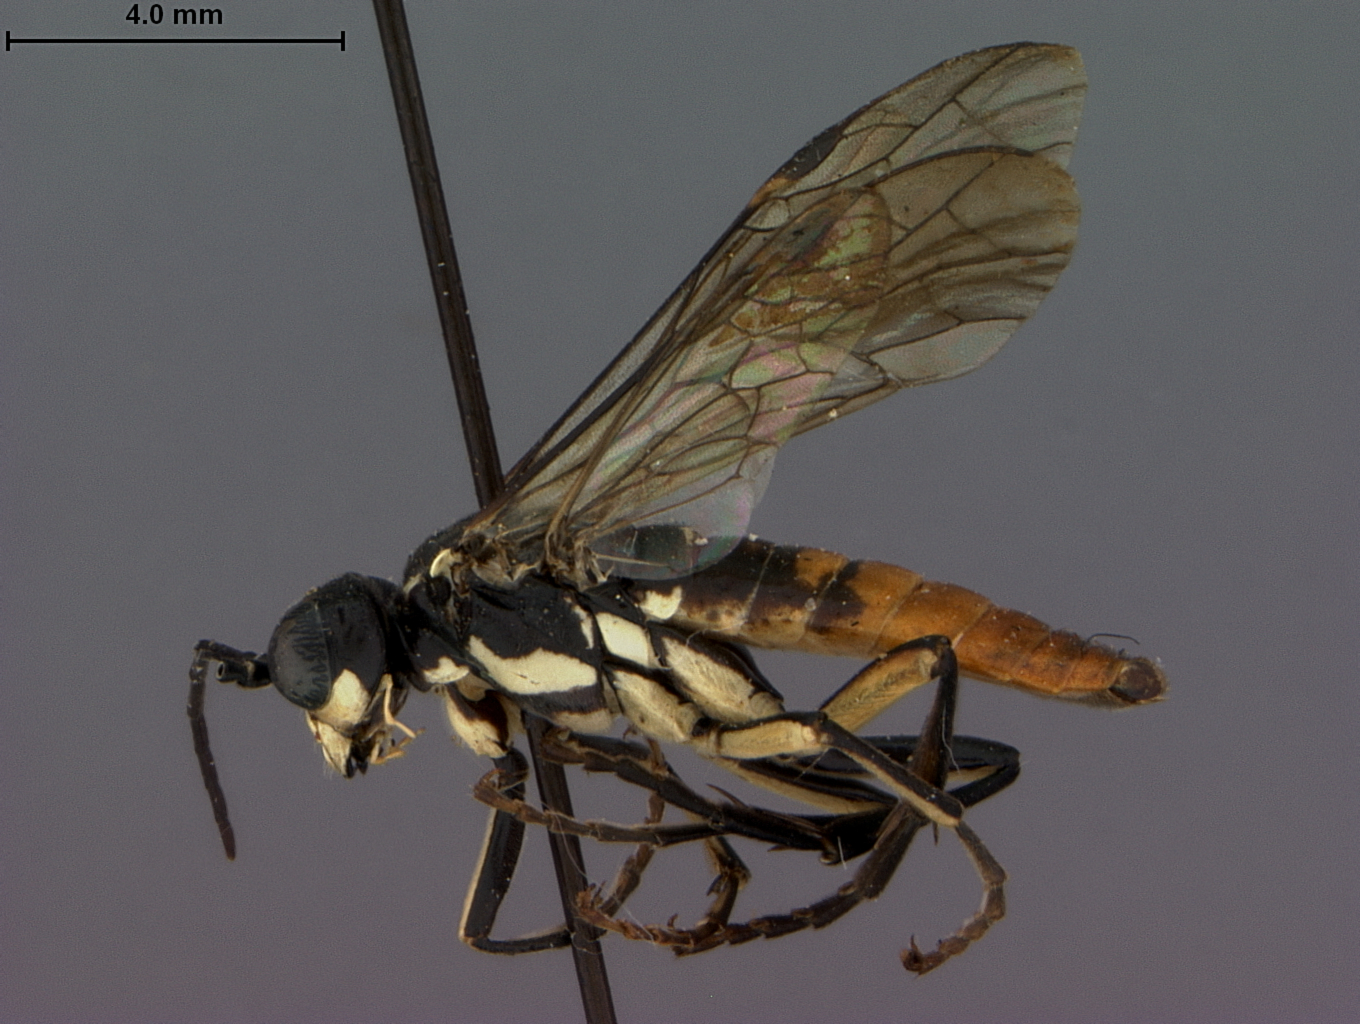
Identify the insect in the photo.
Tenthredo varifrons
